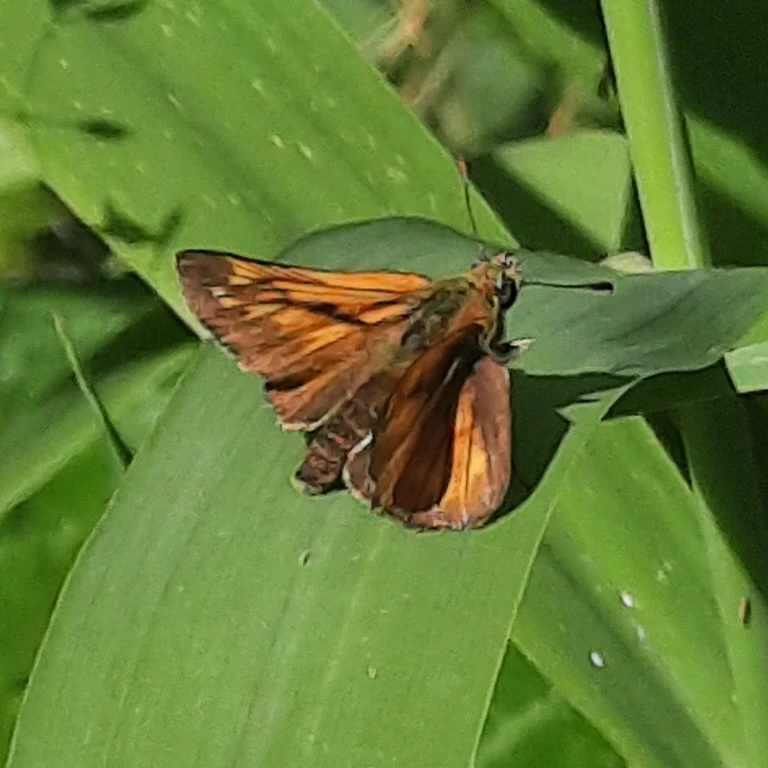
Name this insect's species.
Ochlodes sylvanus (also Ochlodes venata)
